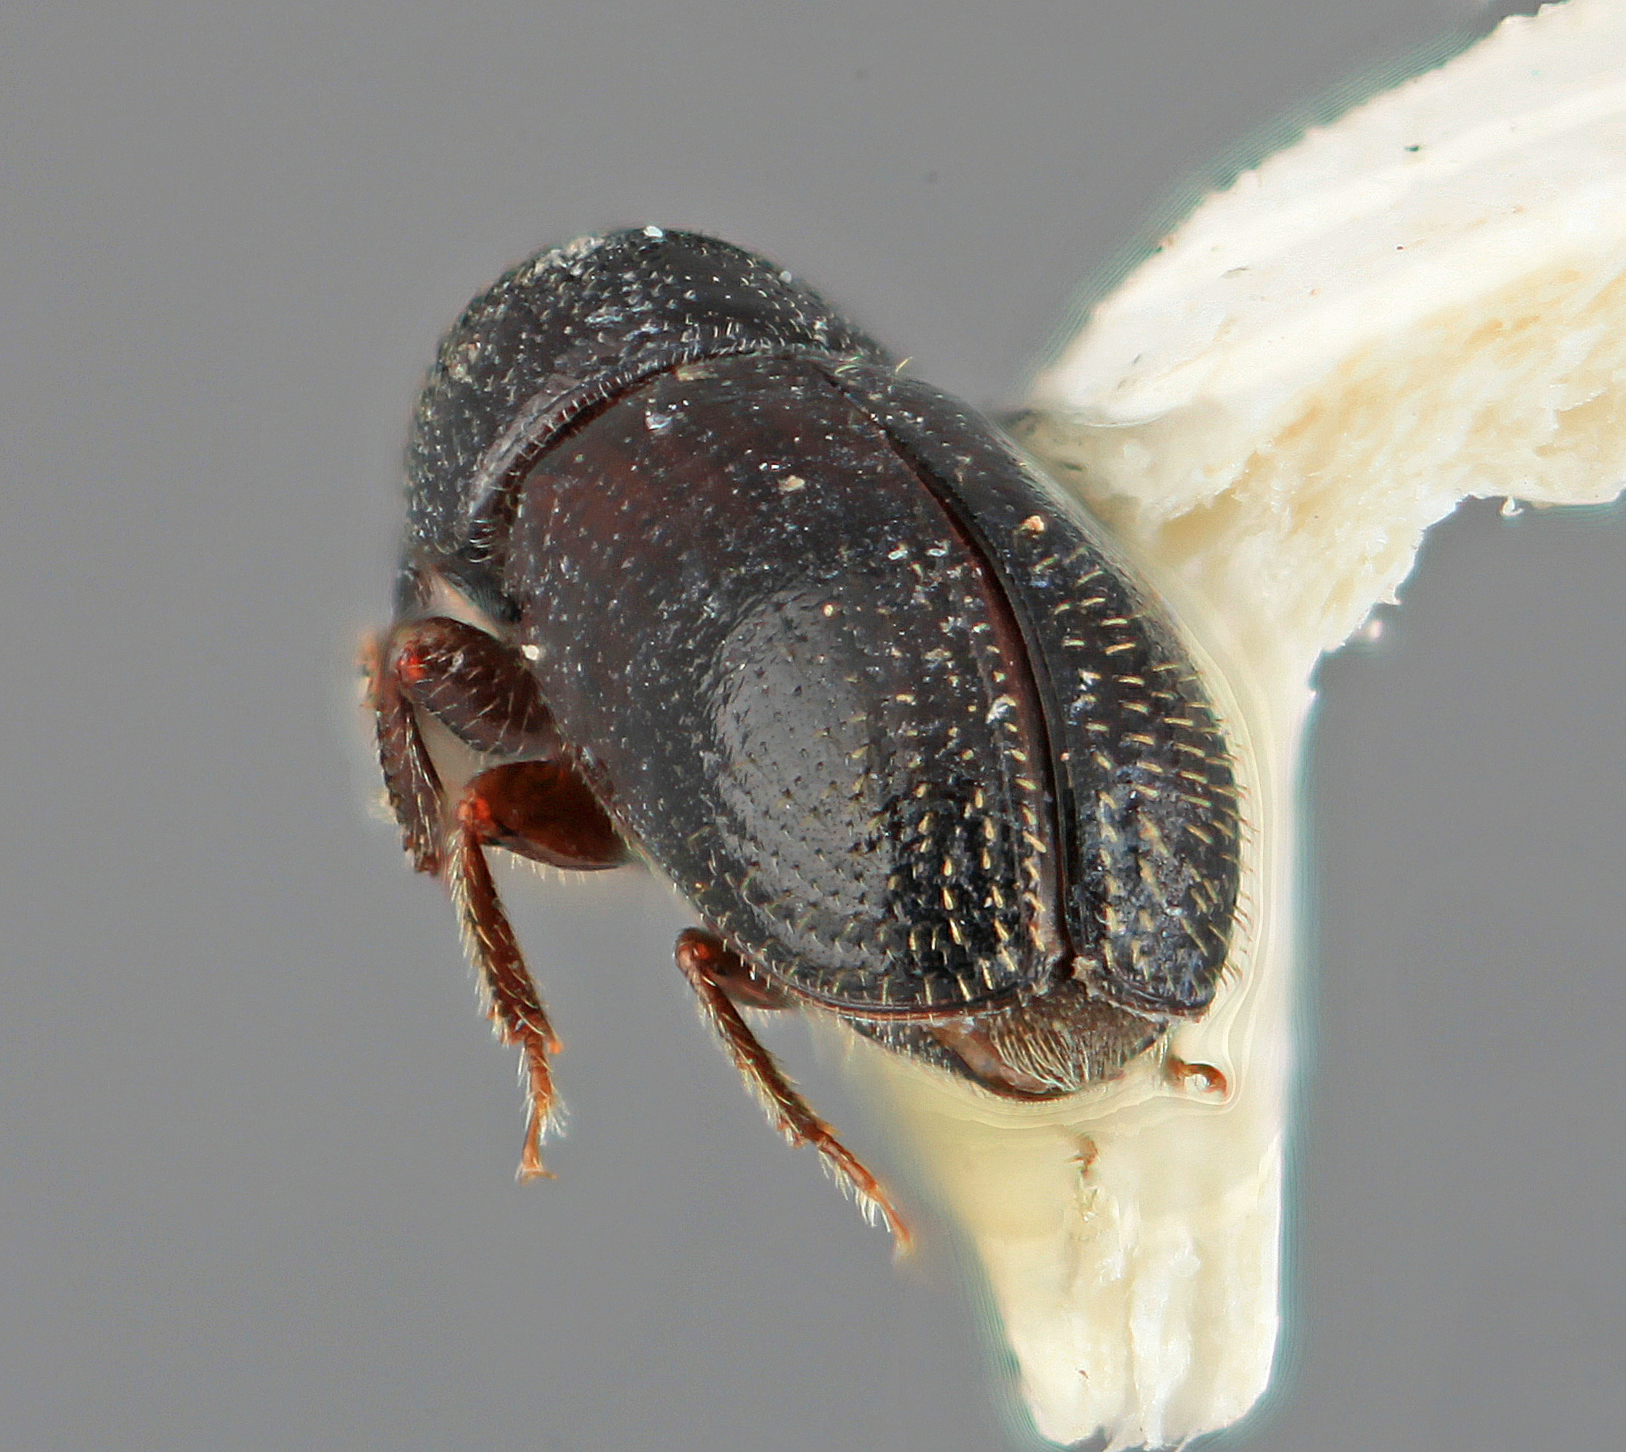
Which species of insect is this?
Araptus nigrellus
